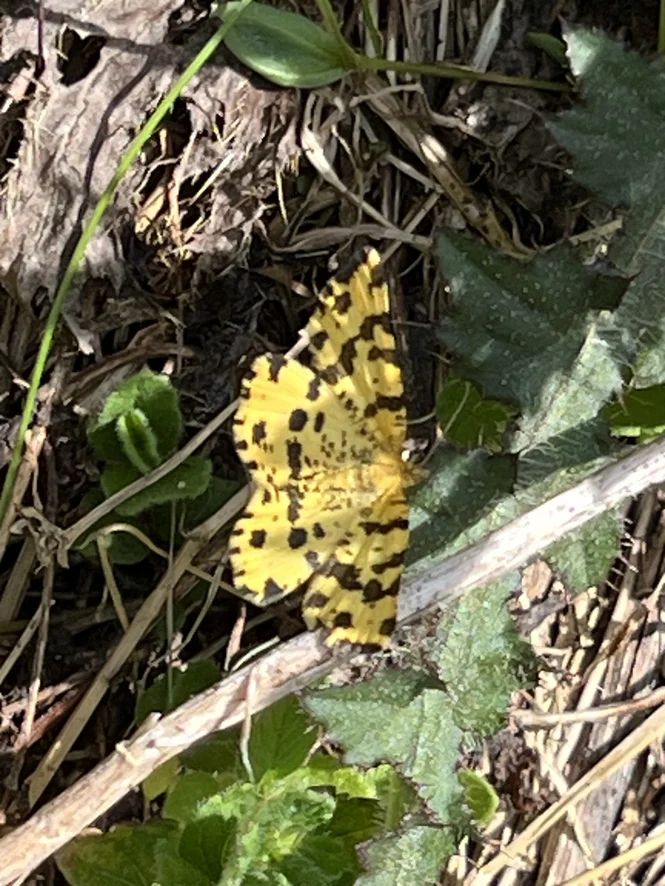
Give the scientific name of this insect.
Pseudopanthera macularia
